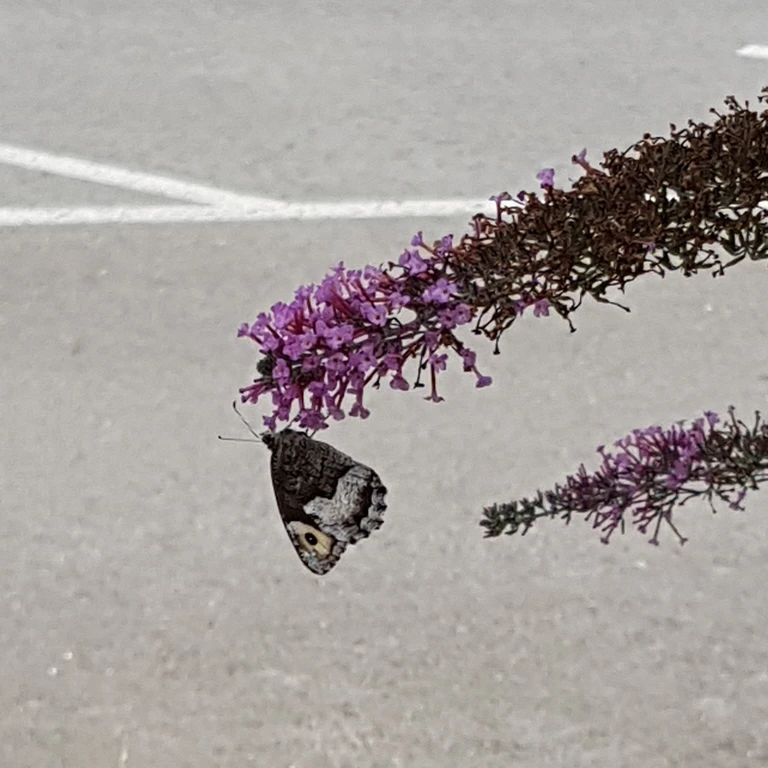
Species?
Hipparchia alcyone
